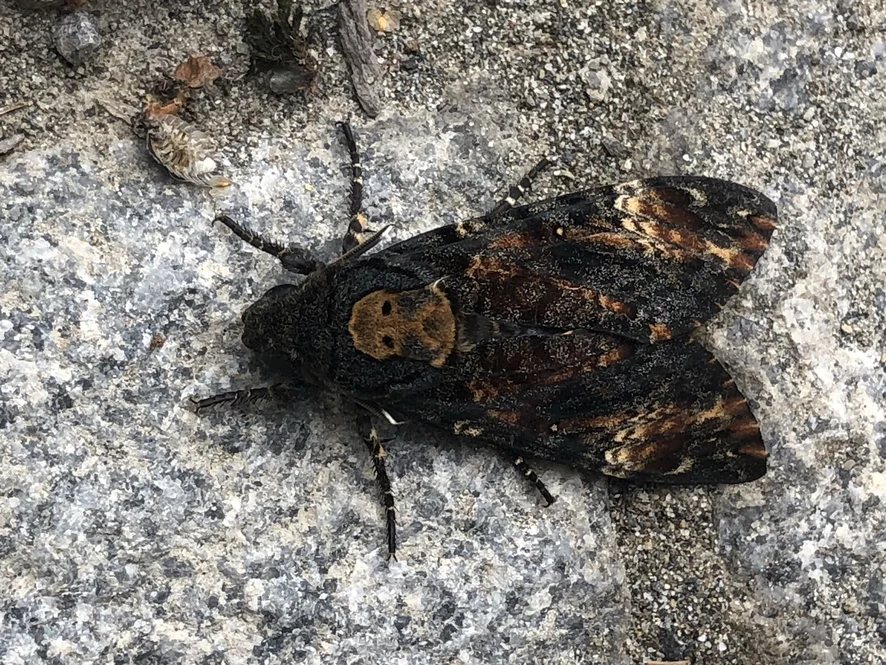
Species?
Acherontia atropos
